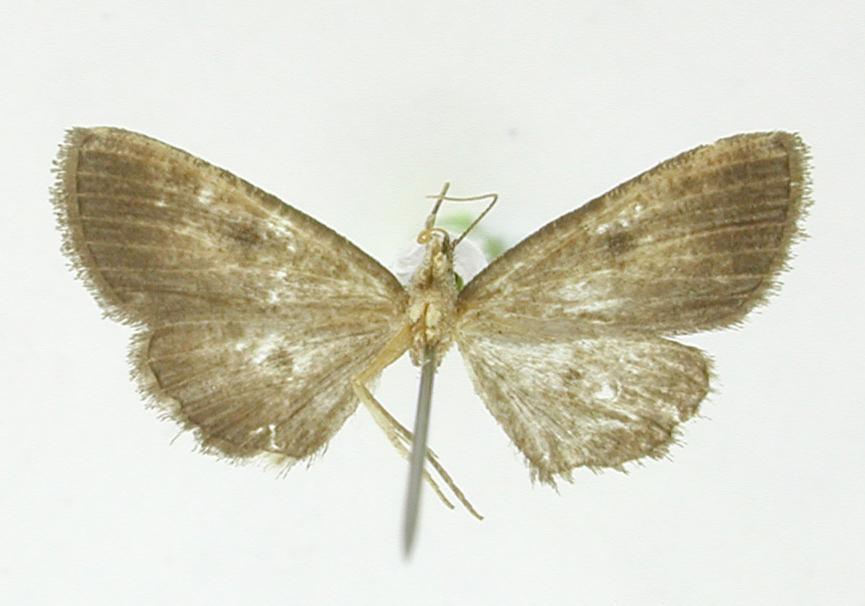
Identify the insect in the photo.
Tornos phoxus
